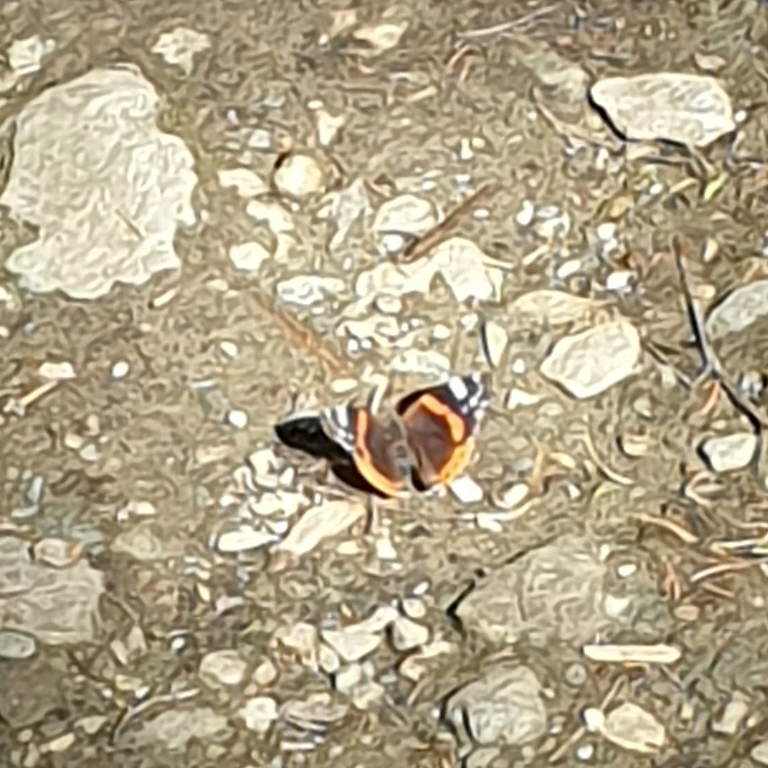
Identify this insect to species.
Vanessa atalanta
